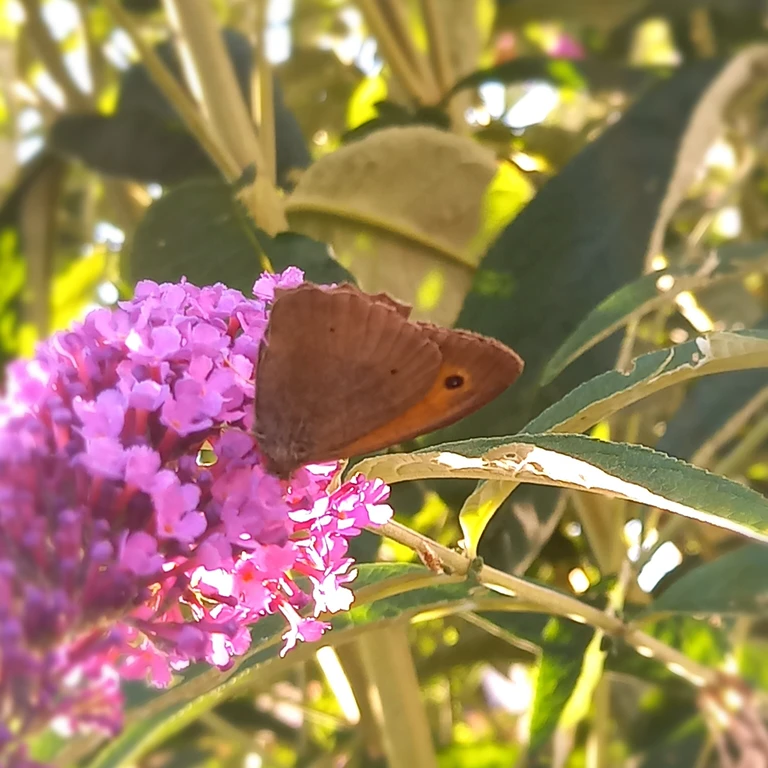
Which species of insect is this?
Maniola jurtina
